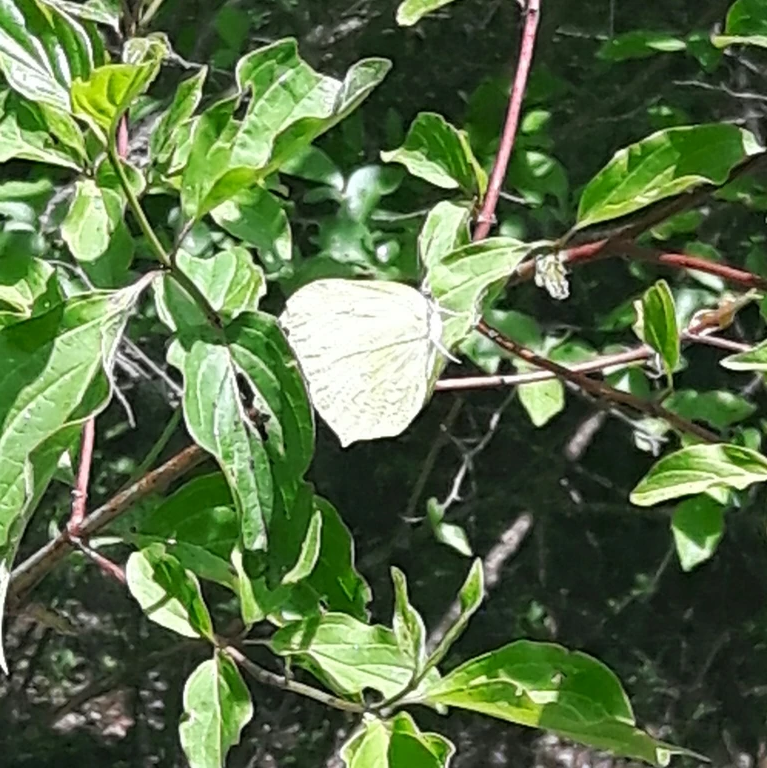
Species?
Gonepteryx rhamni
